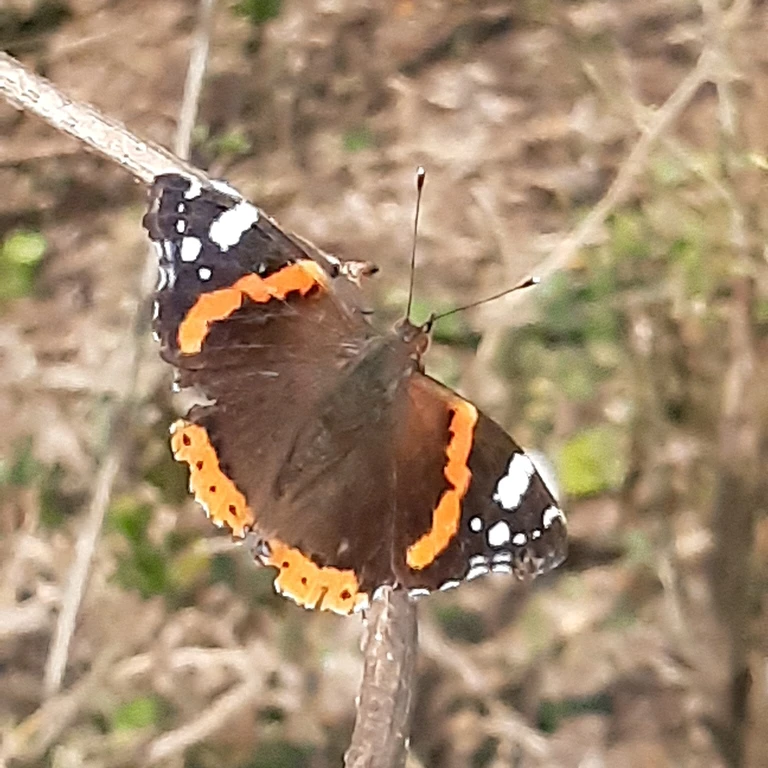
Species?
Vanessa atalanta
